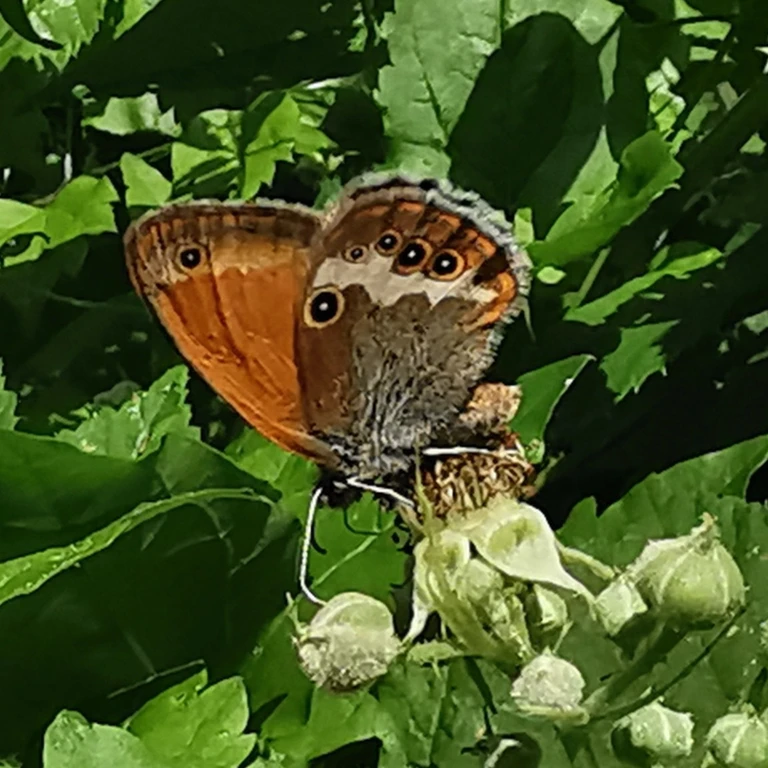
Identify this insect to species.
Coenonympha arcania
